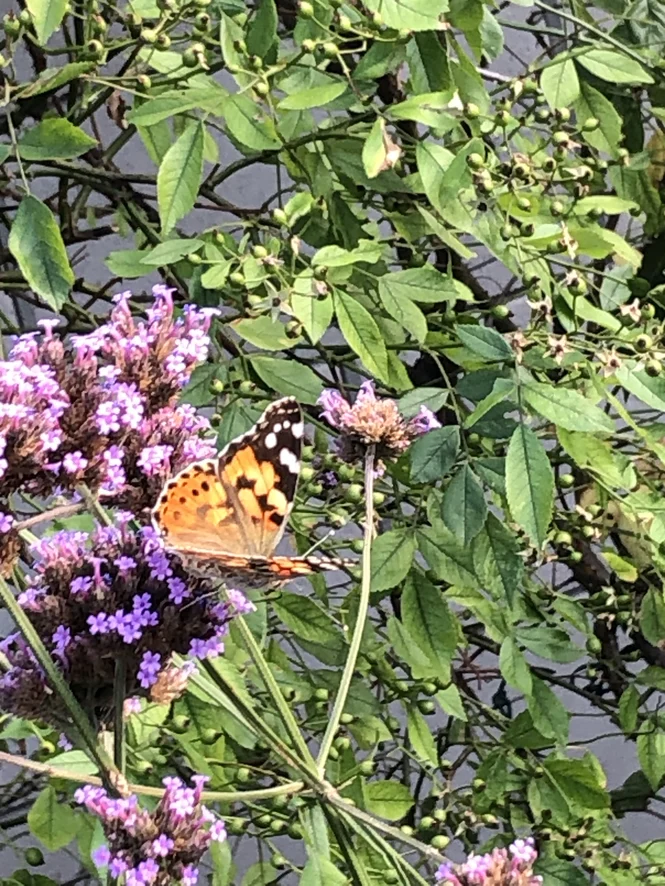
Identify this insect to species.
Vanessa cardui
